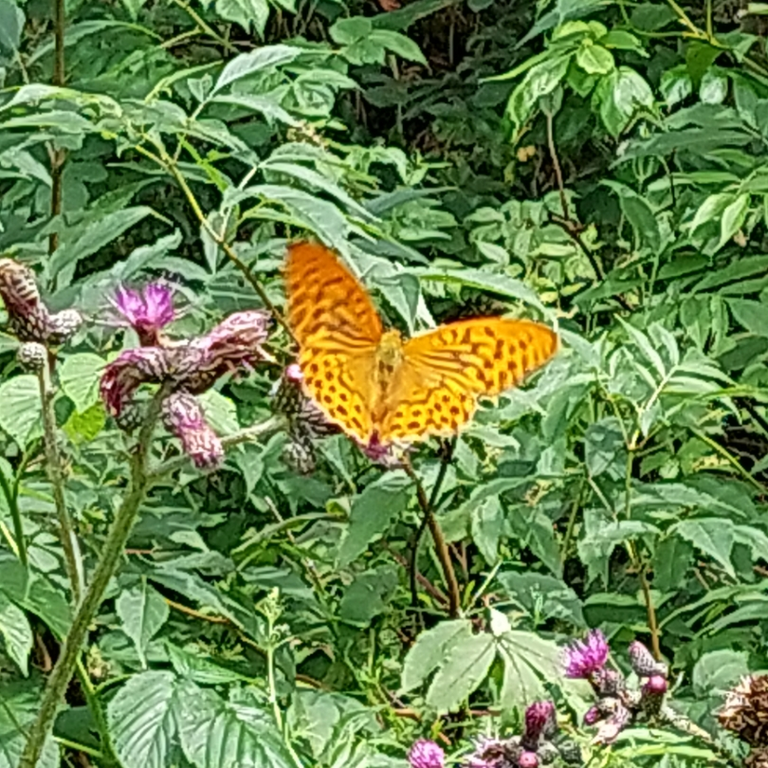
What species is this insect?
Argynnis paphia
